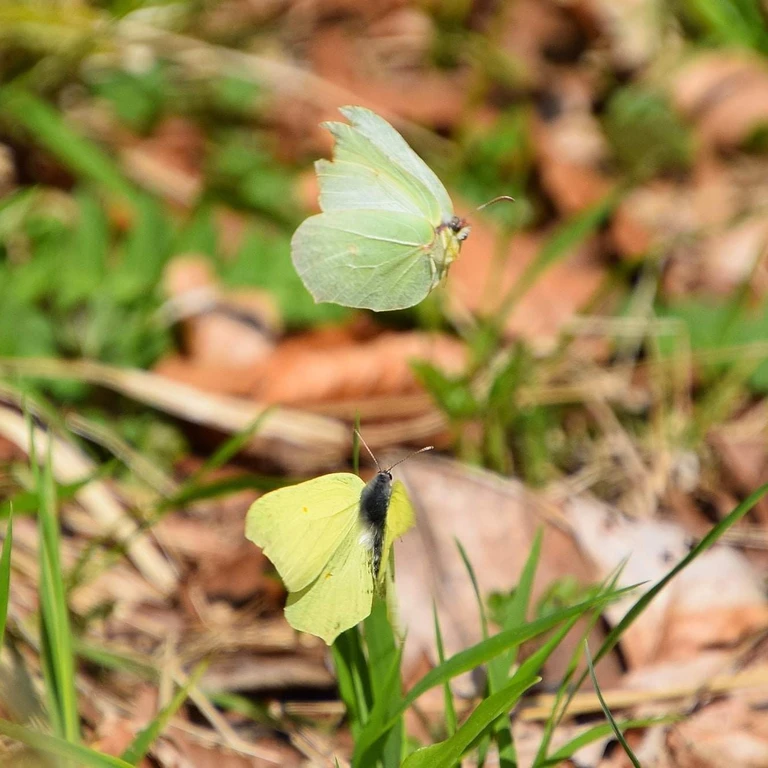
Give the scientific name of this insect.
Gonepteryx rhamni
